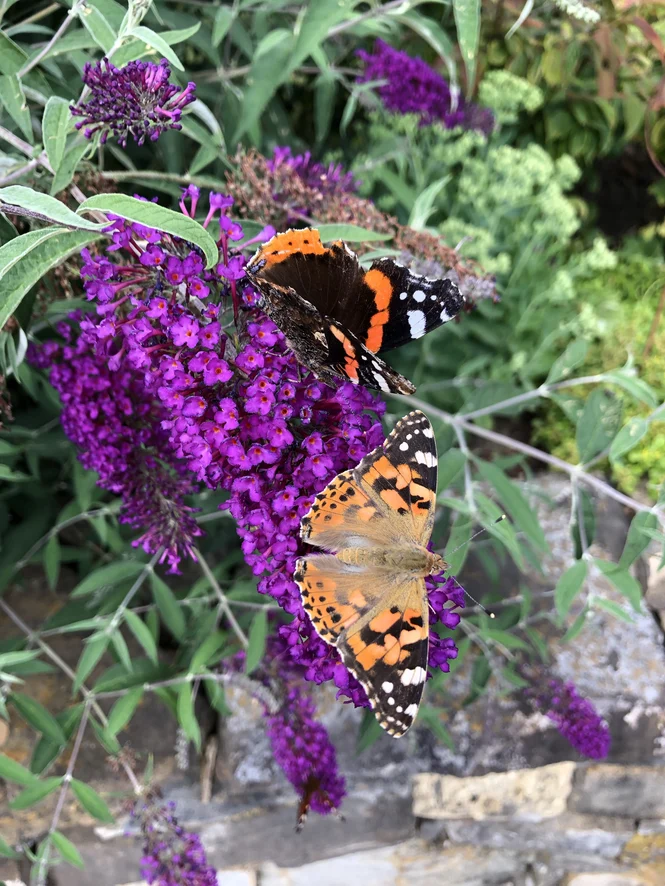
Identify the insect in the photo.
Vanessa atalanta
